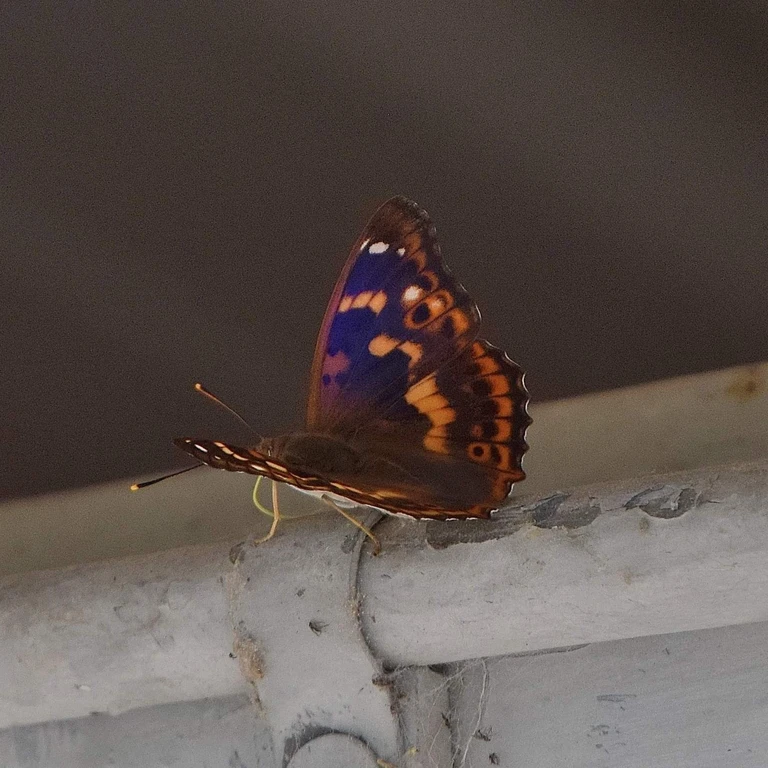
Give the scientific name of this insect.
Apatura ilia
